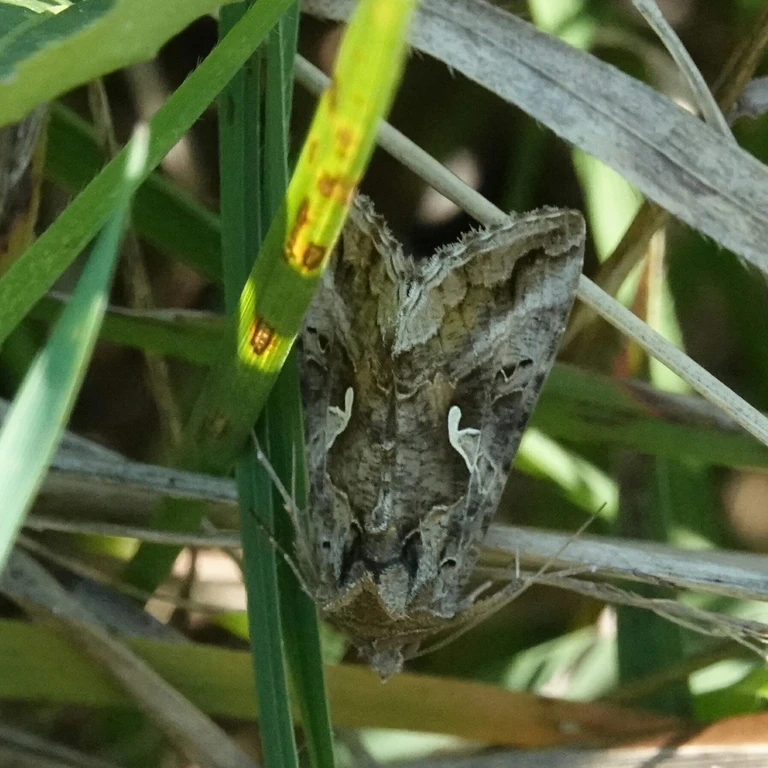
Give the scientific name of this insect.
Autographa gamma
